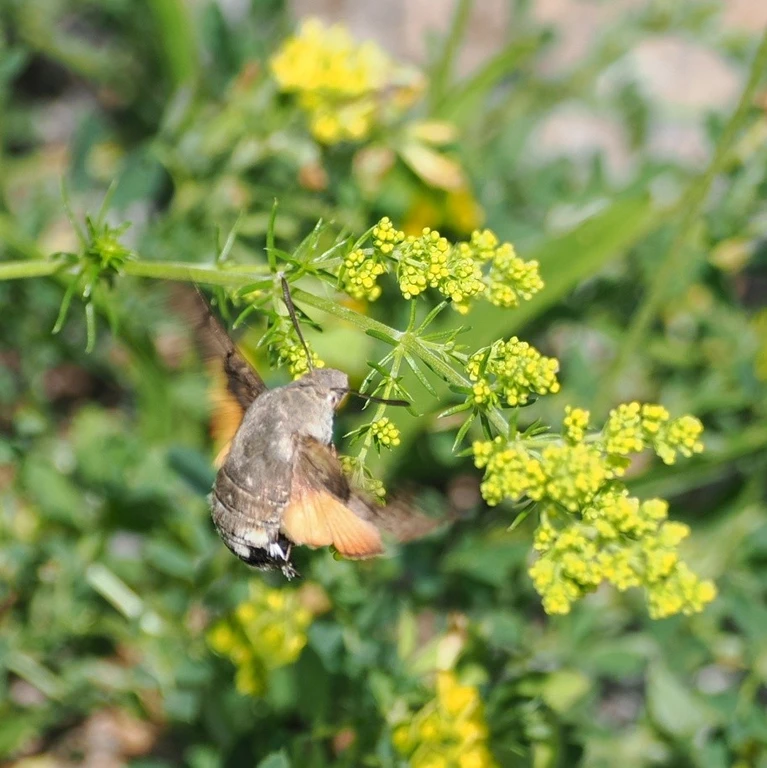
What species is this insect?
Macroglossum stellatarum
